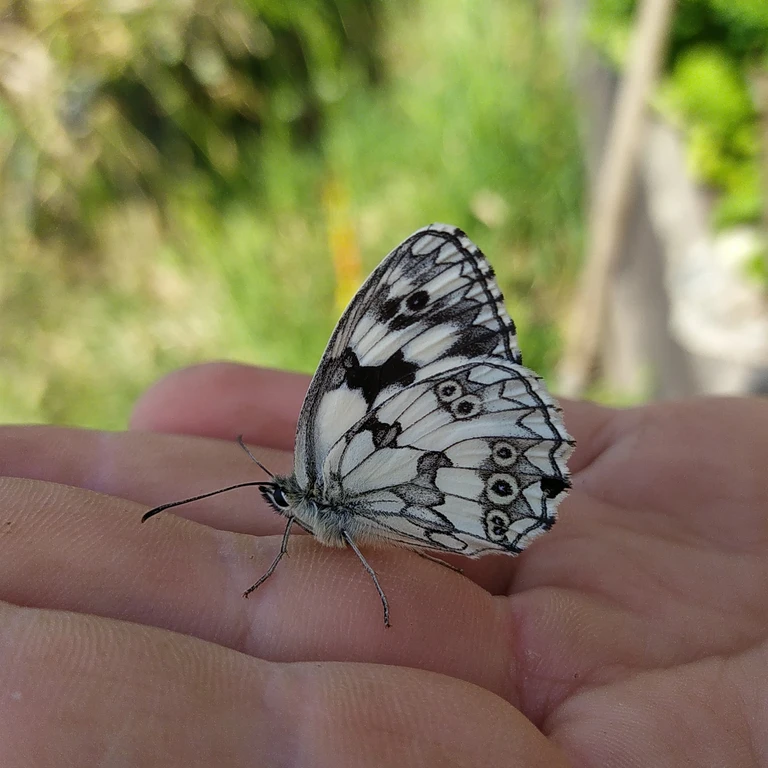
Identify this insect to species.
Melanargia galathea
